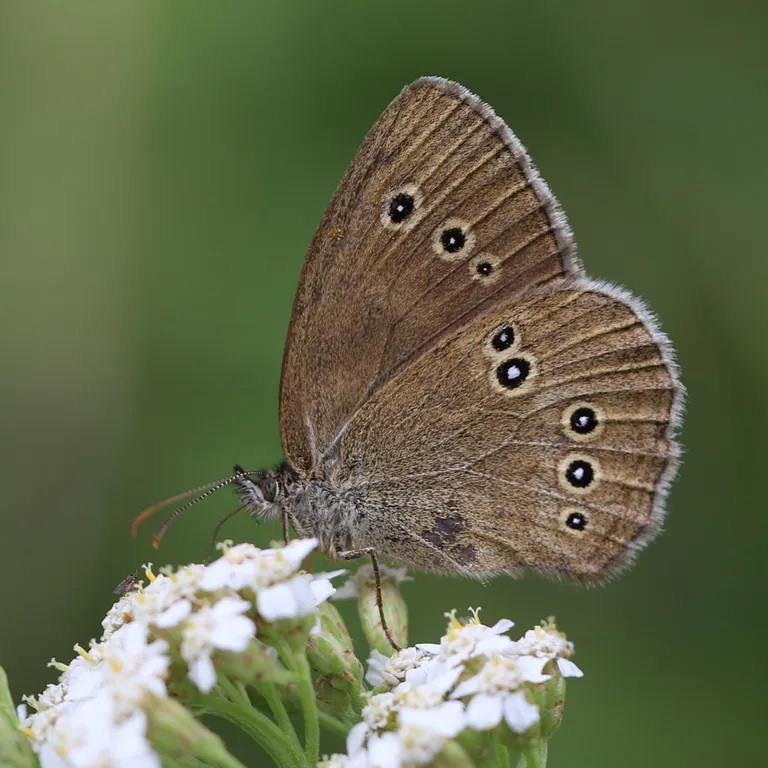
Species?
Aphantopus hyperantus
